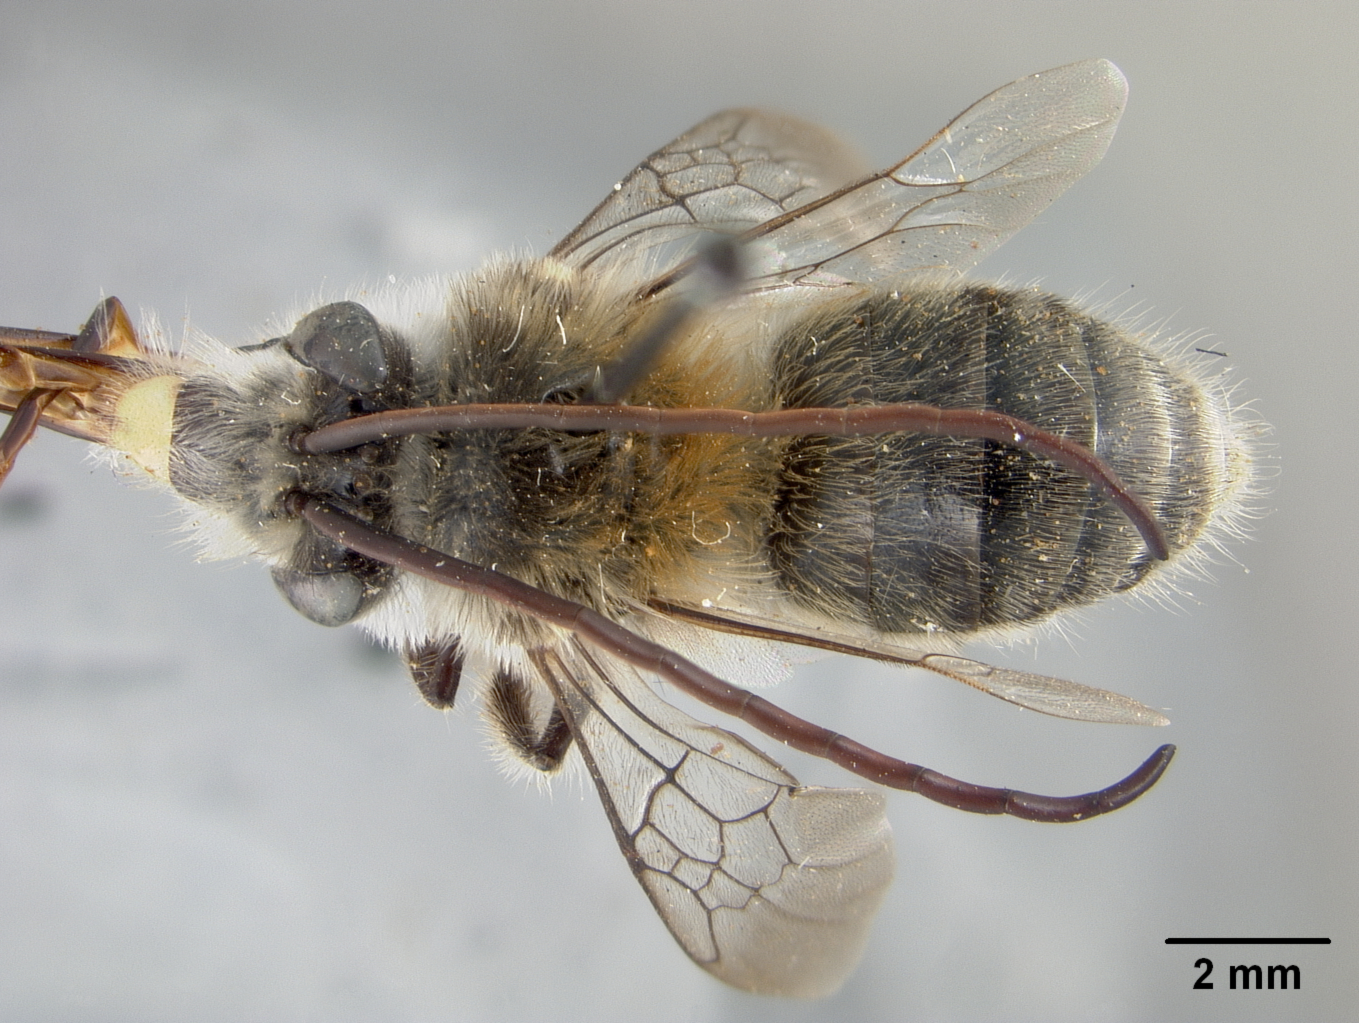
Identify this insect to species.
Thygater arequipensis
